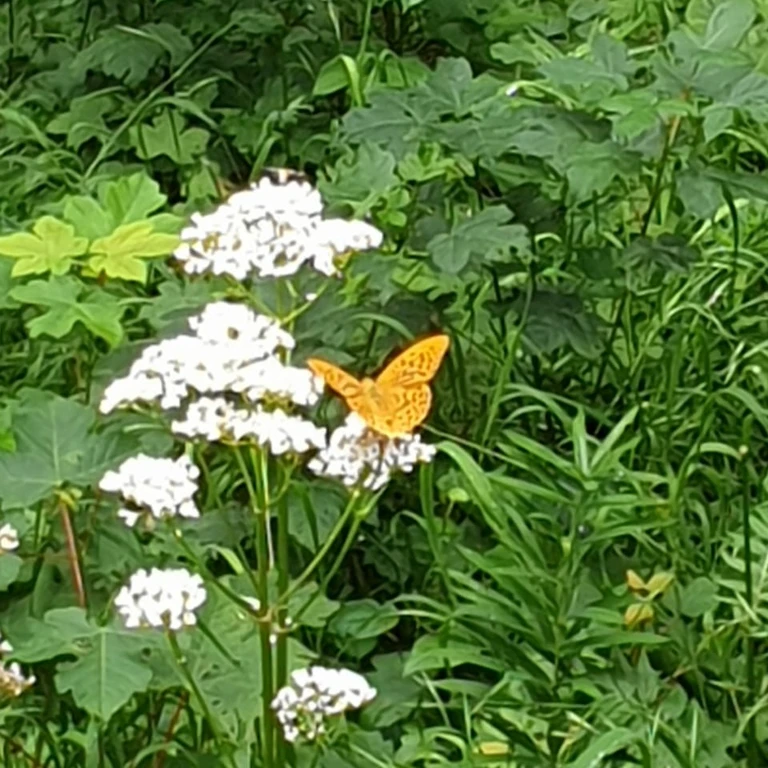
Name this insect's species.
Argynnis paphia
